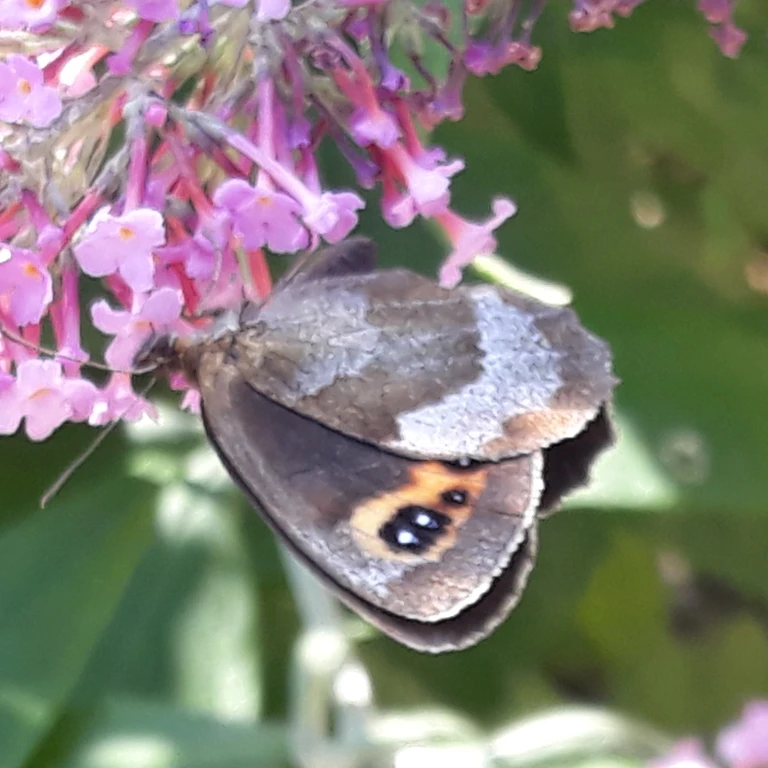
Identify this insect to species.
Erebia aethiops
